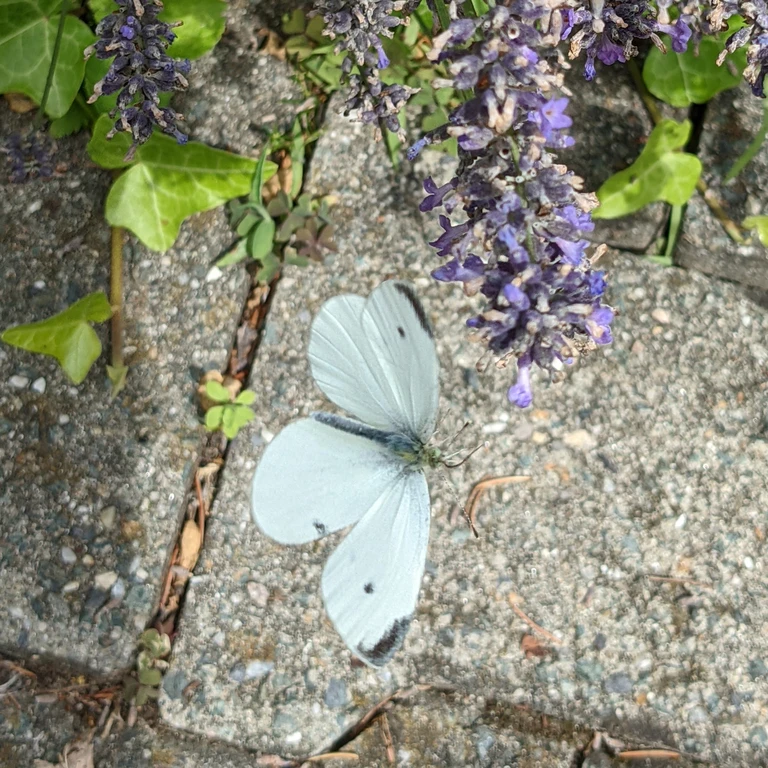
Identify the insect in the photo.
Pieris rapae
